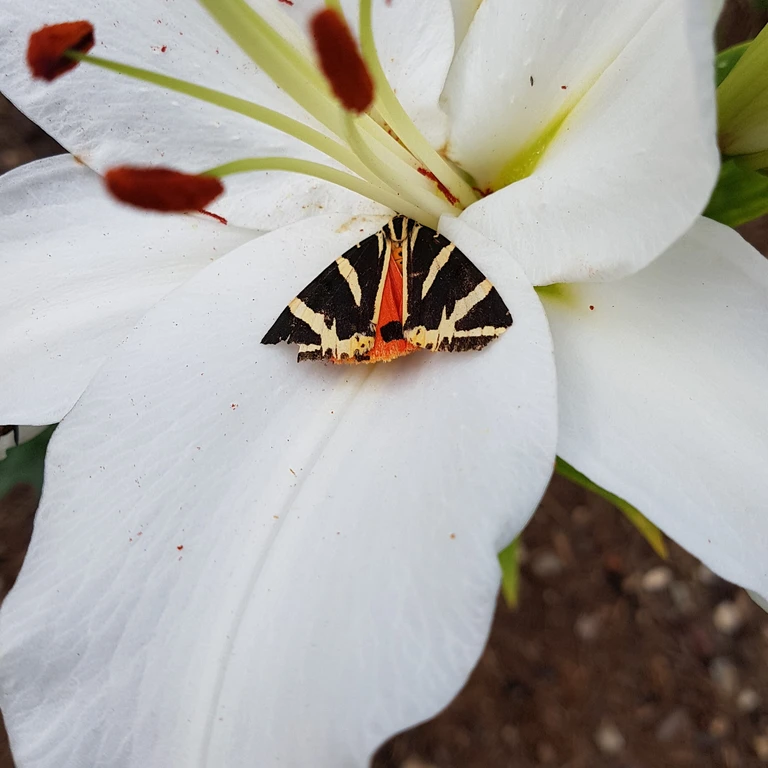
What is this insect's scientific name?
Euplagia quadripunctaria
